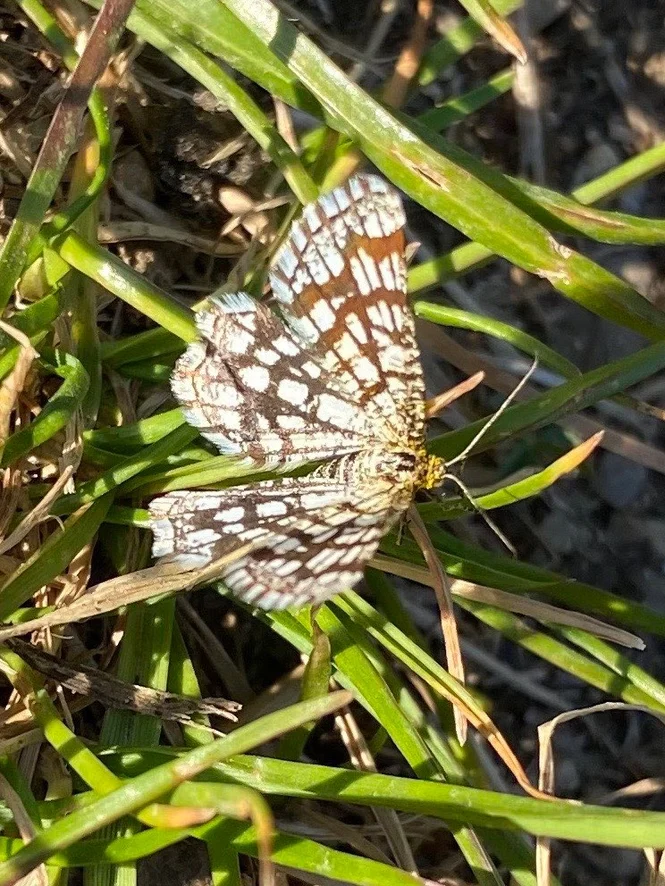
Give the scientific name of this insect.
Chiasmia clathrata
